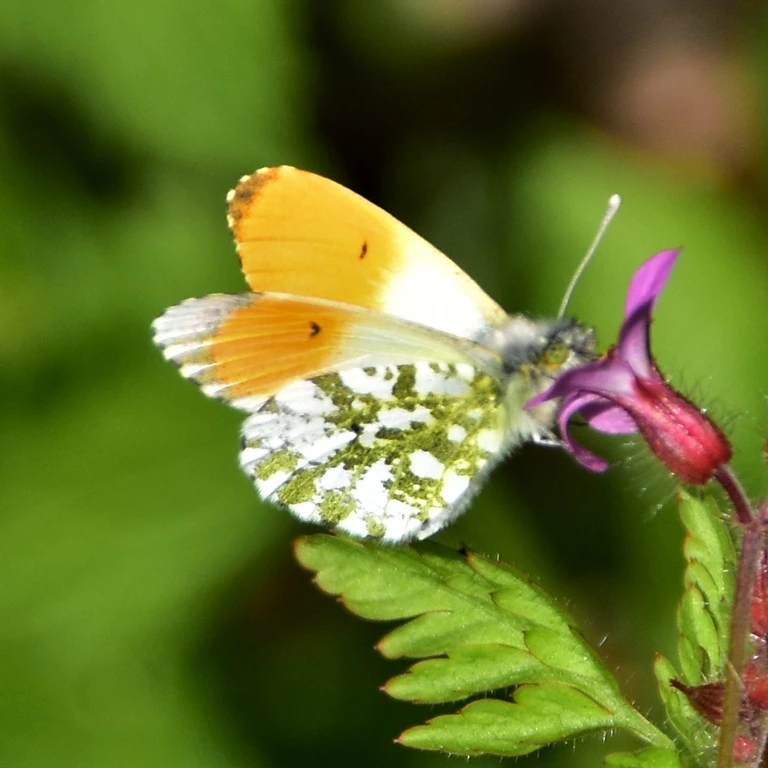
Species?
Anthocharis cardamines
